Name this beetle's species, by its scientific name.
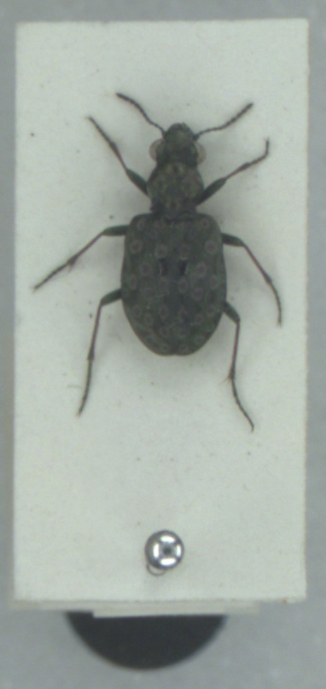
Elaphrus riparius
